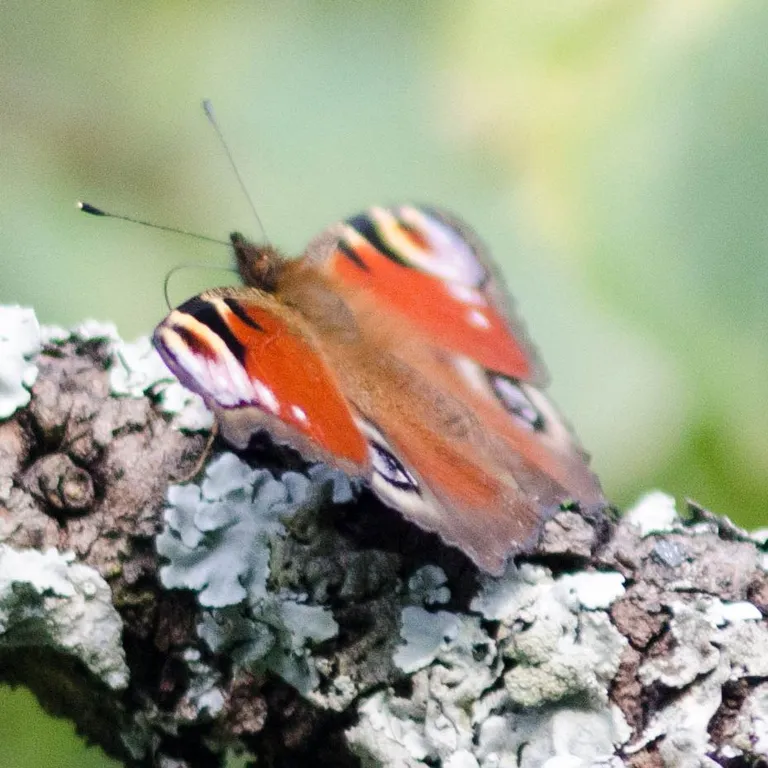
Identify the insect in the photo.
Aglais io
